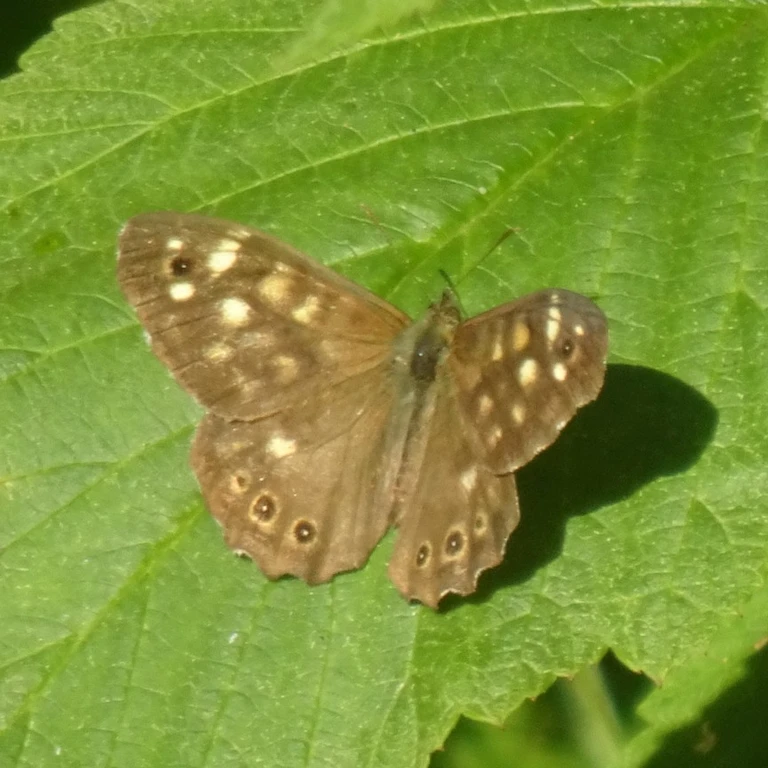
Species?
Pararge aegeria
